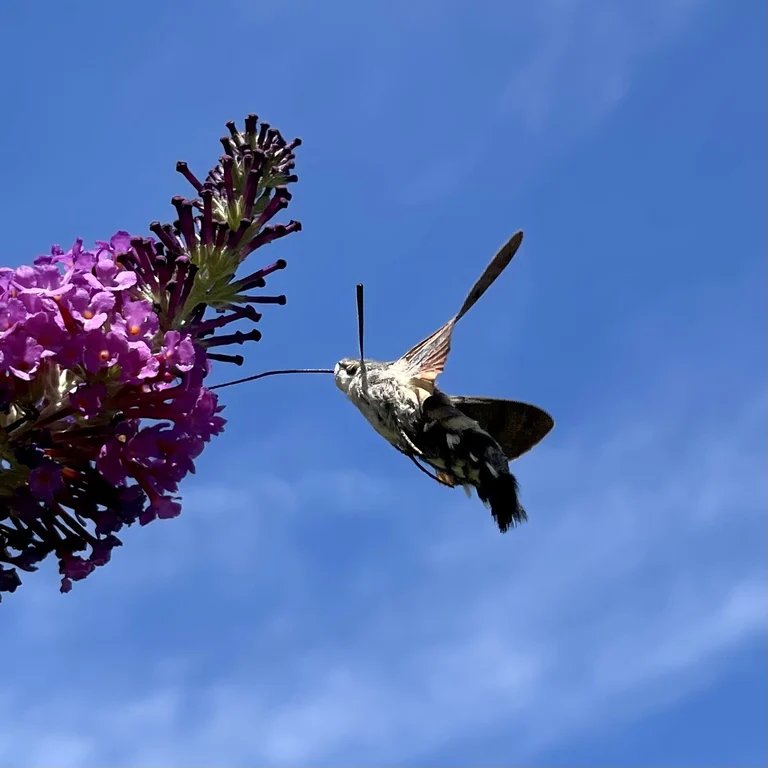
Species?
Macroglossum stellatarum
